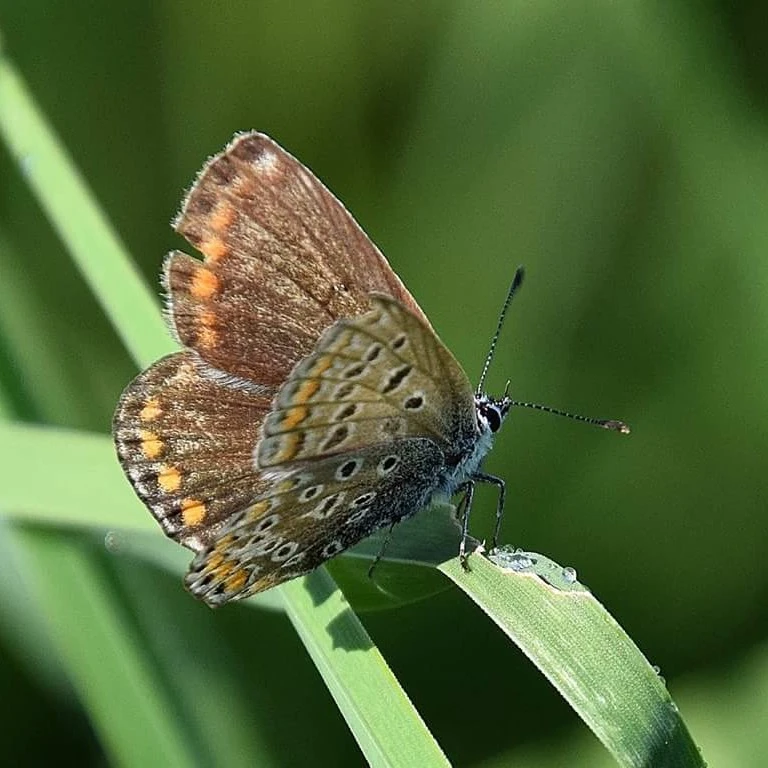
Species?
Polyommatus icarus
